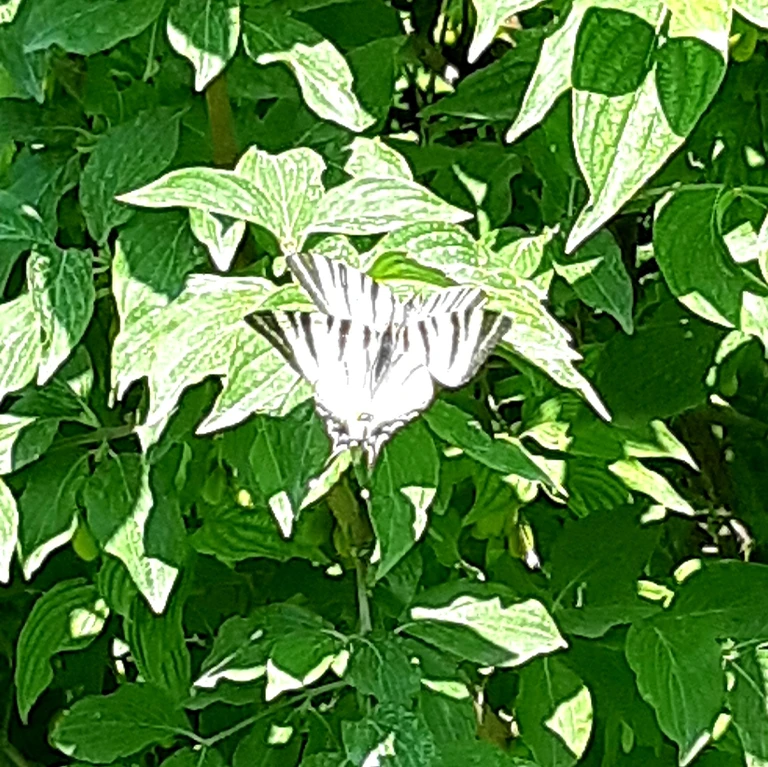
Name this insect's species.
Iphiclides podalirius
